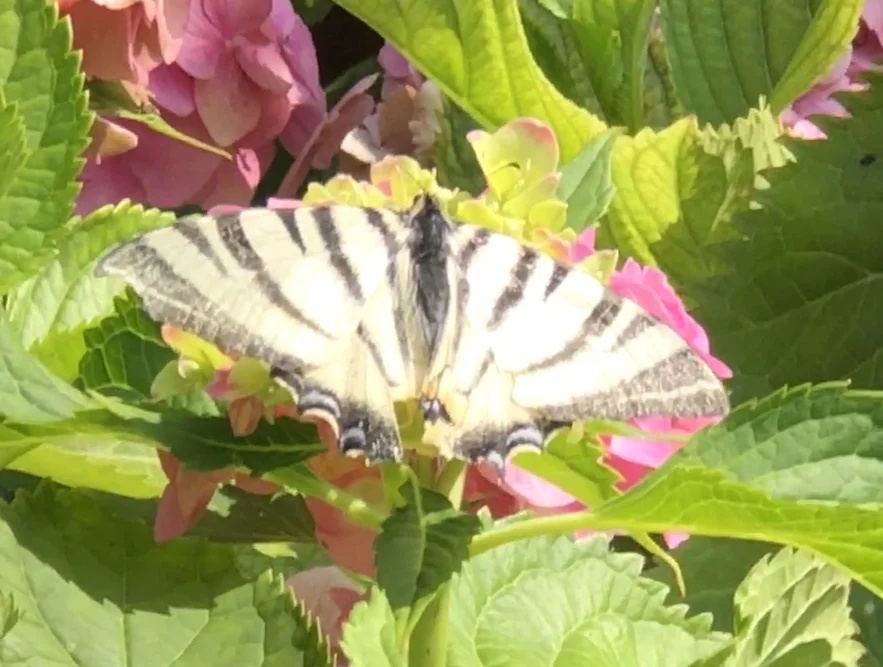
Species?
Iphiclides podalirius
